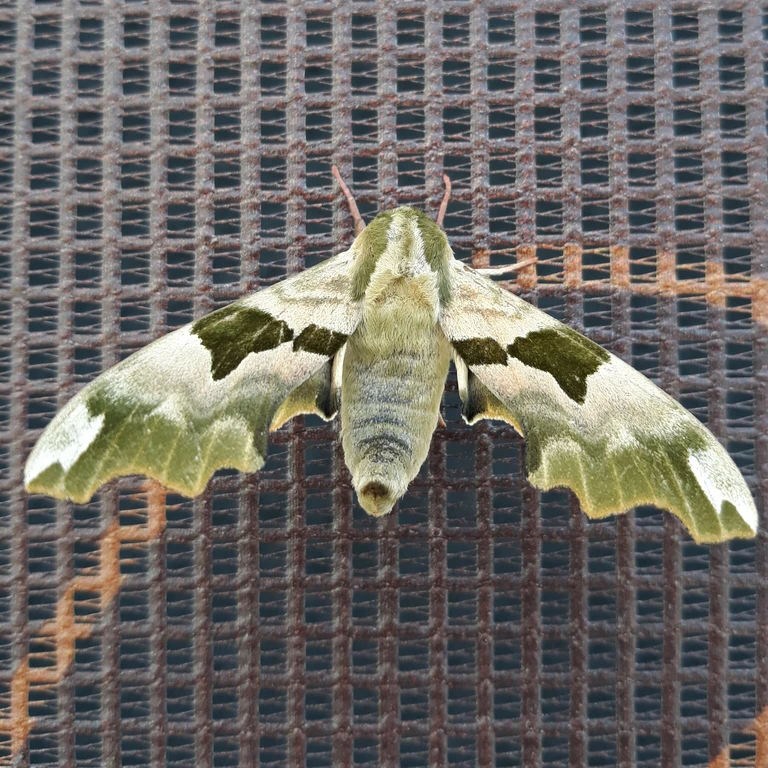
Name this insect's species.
Mimas tiliae
